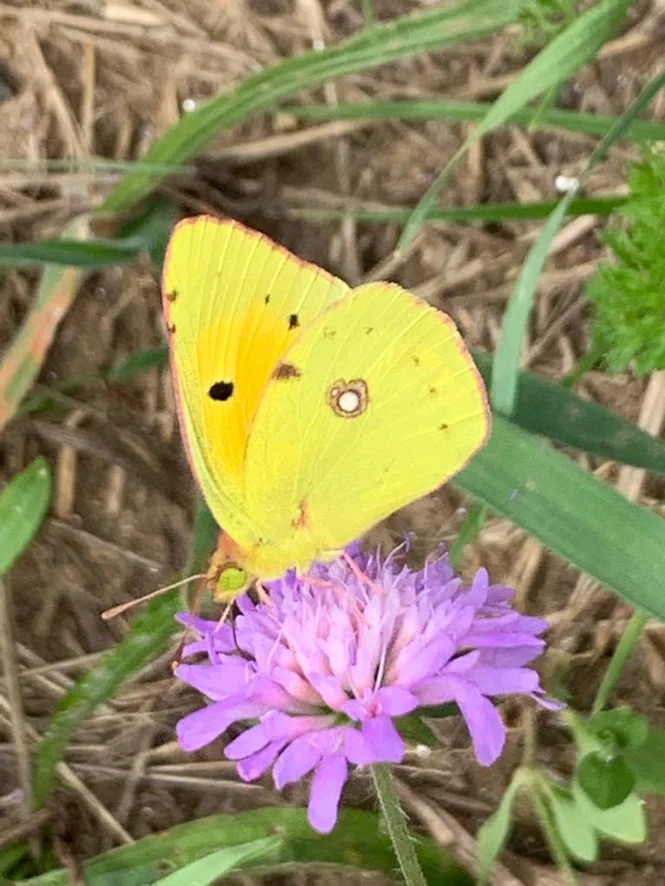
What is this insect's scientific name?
Colias croceus
